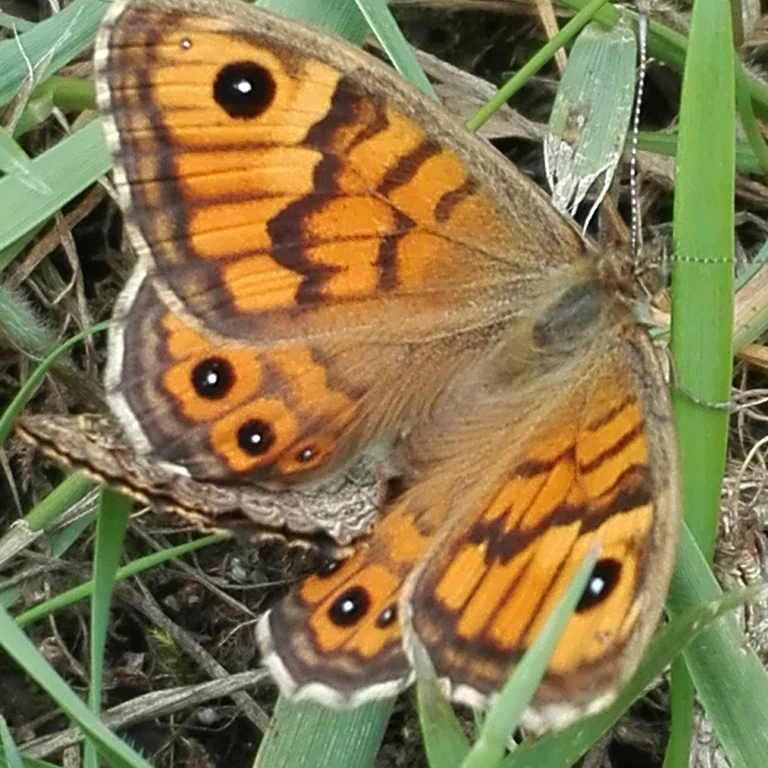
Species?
Lasiommata megera (also Pararge megera)
